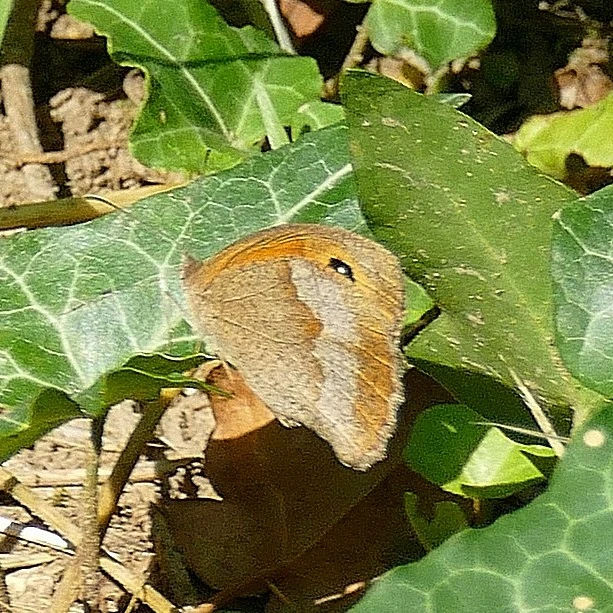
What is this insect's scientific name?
Maniola jurtina
